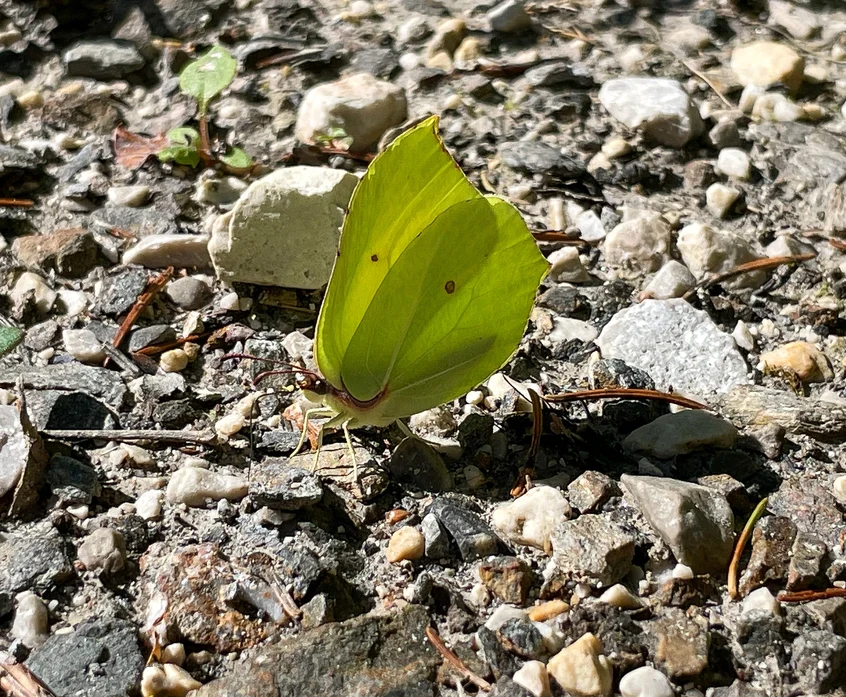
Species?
Gonepteryx rhamni
